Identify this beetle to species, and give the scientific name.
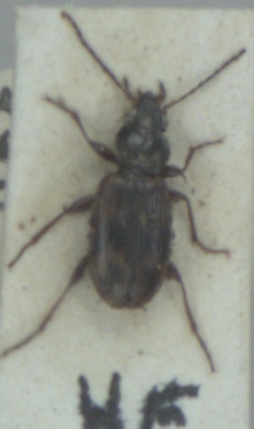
Bembidion dentellum
